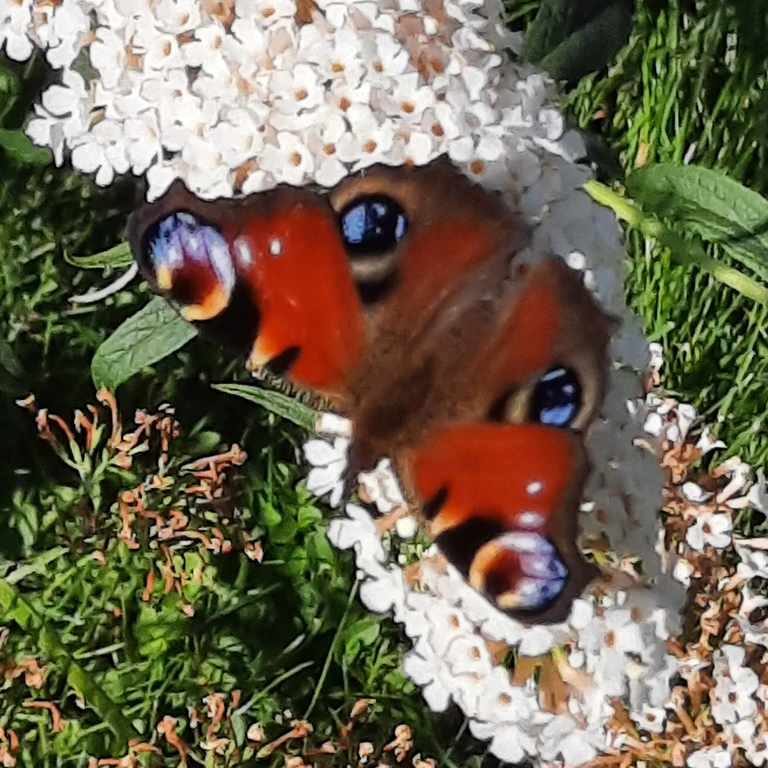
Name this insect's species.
Aglais io
